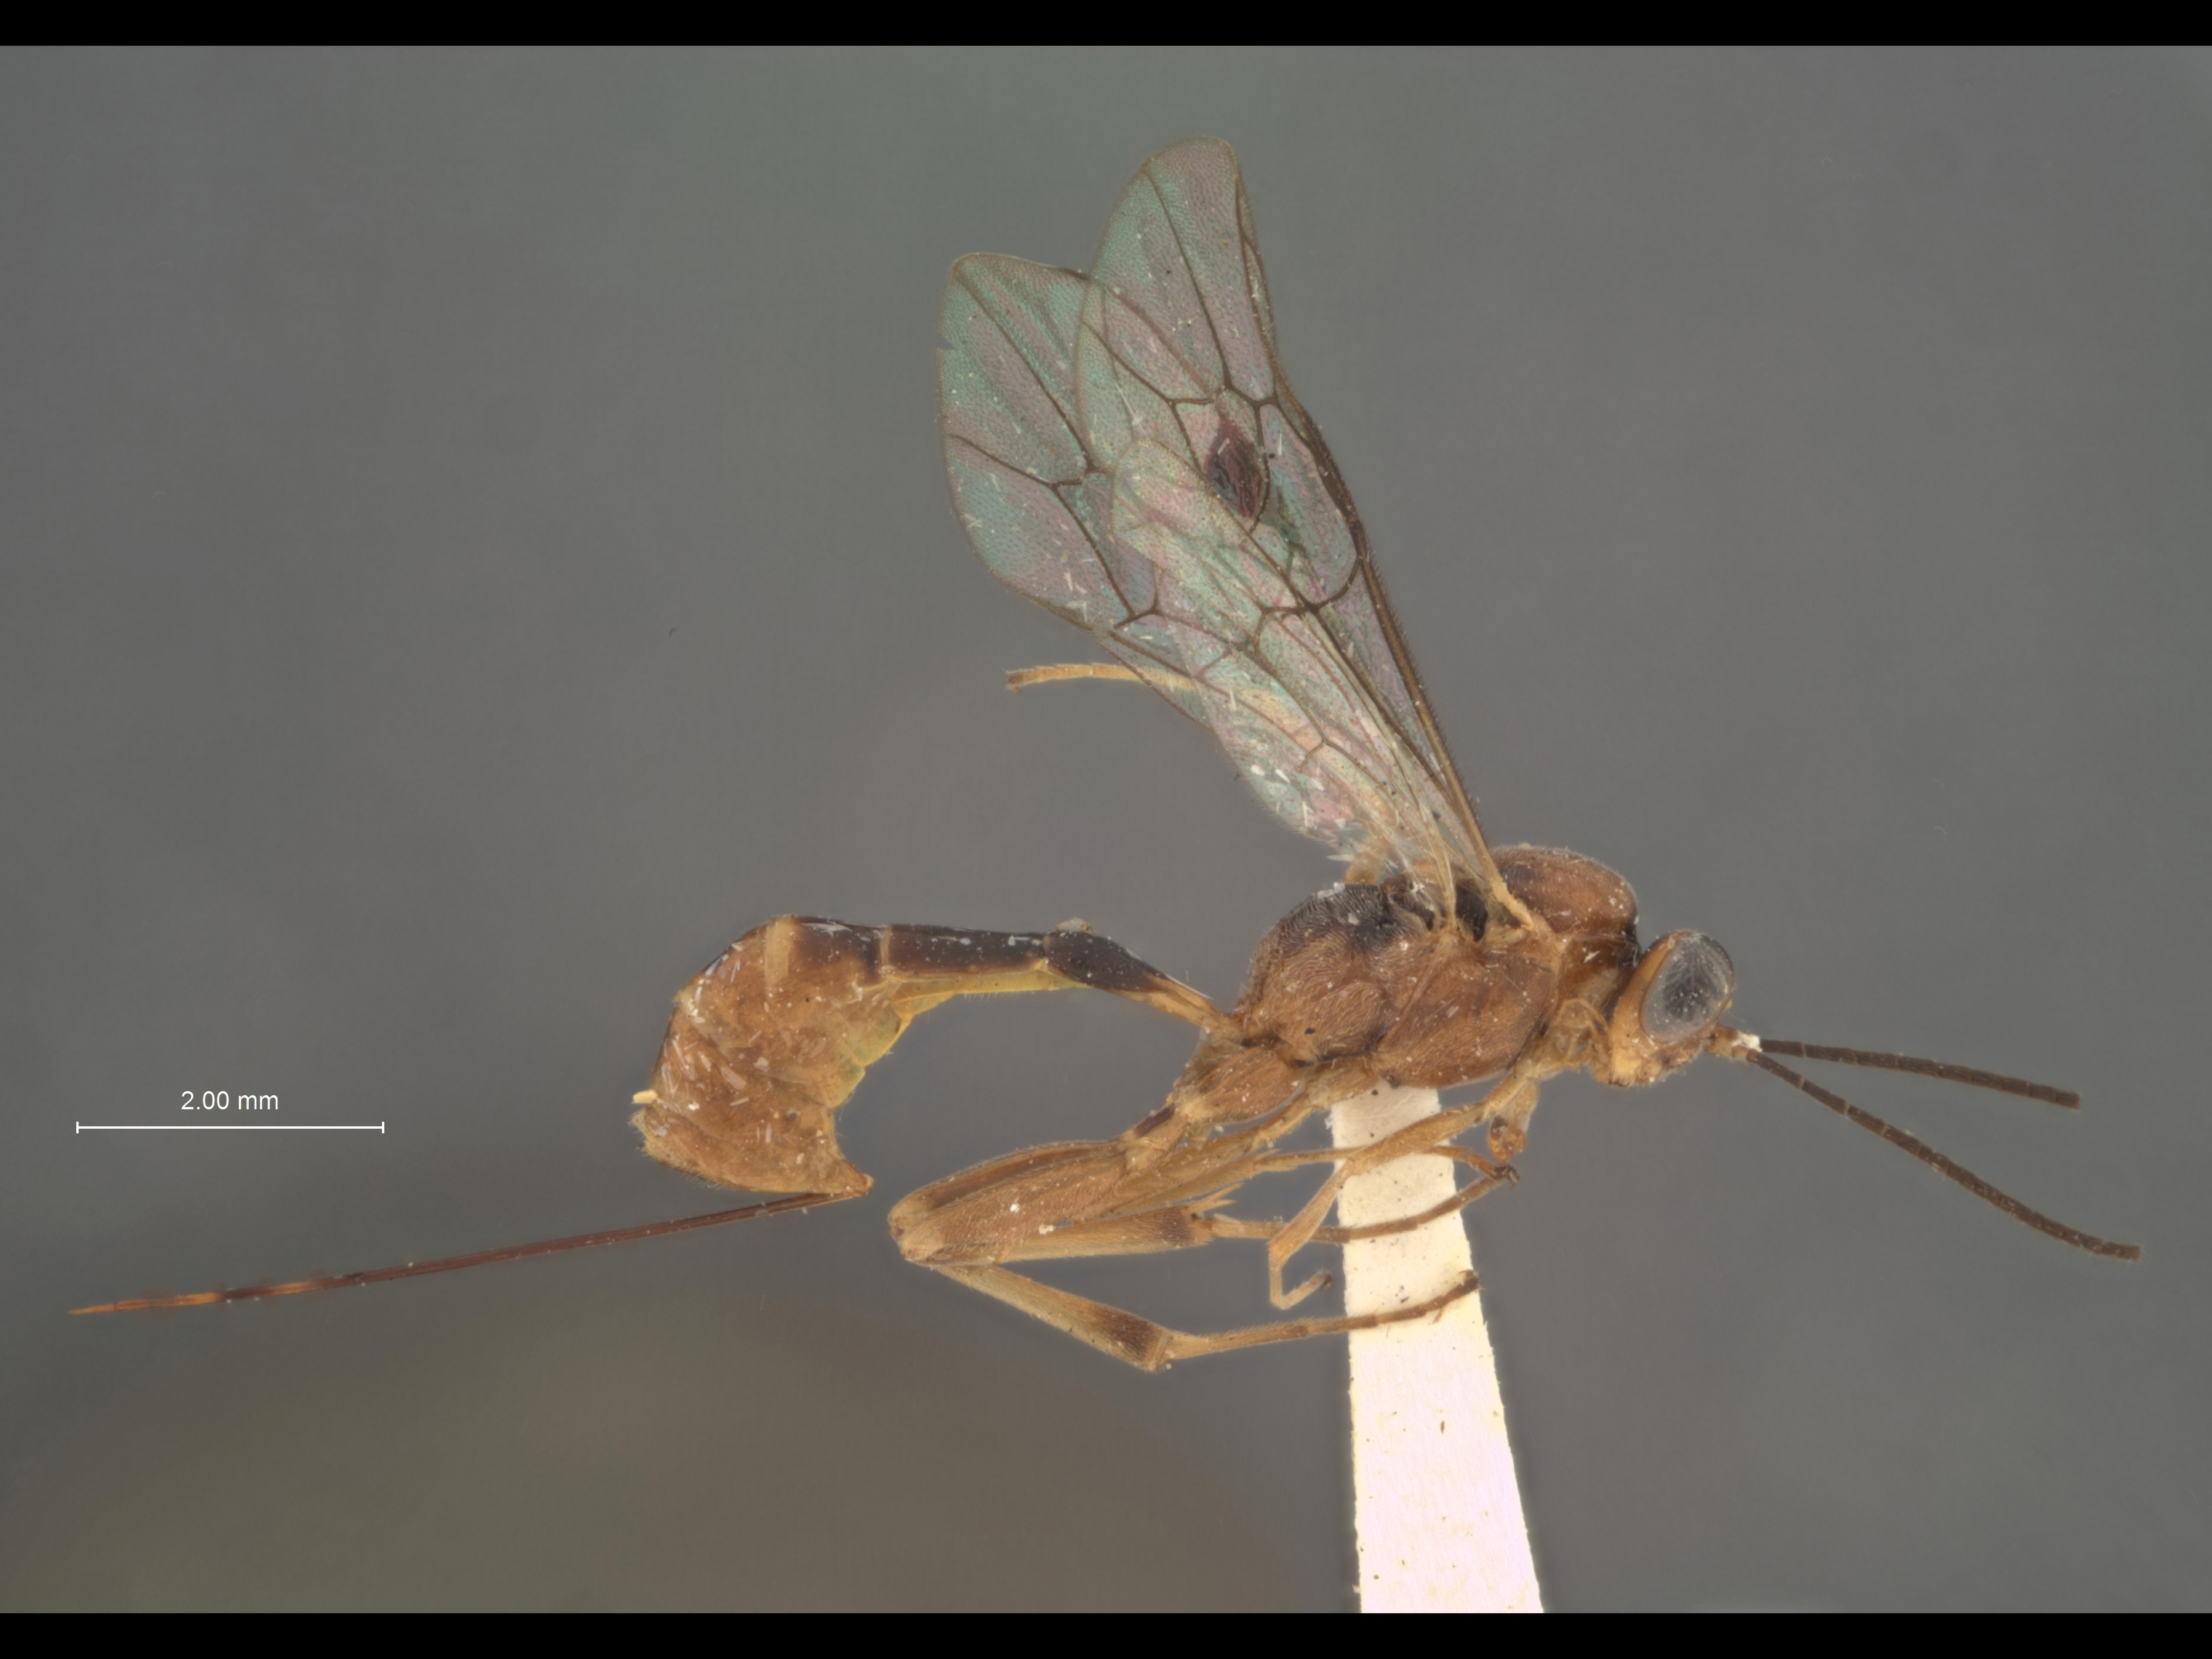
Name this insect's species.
Pristomerus ocellatus
